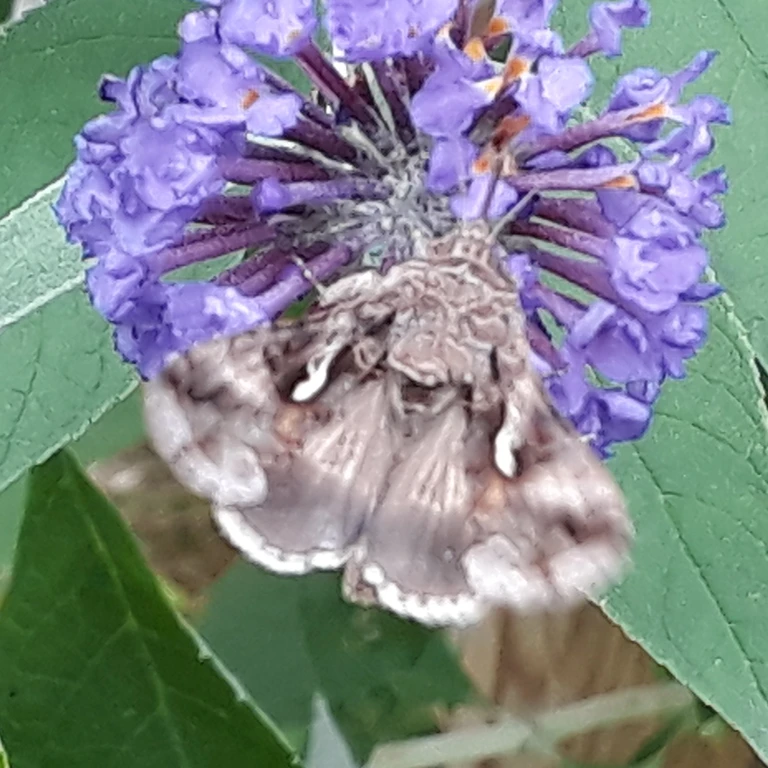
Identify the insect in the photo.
Autographa gamma
